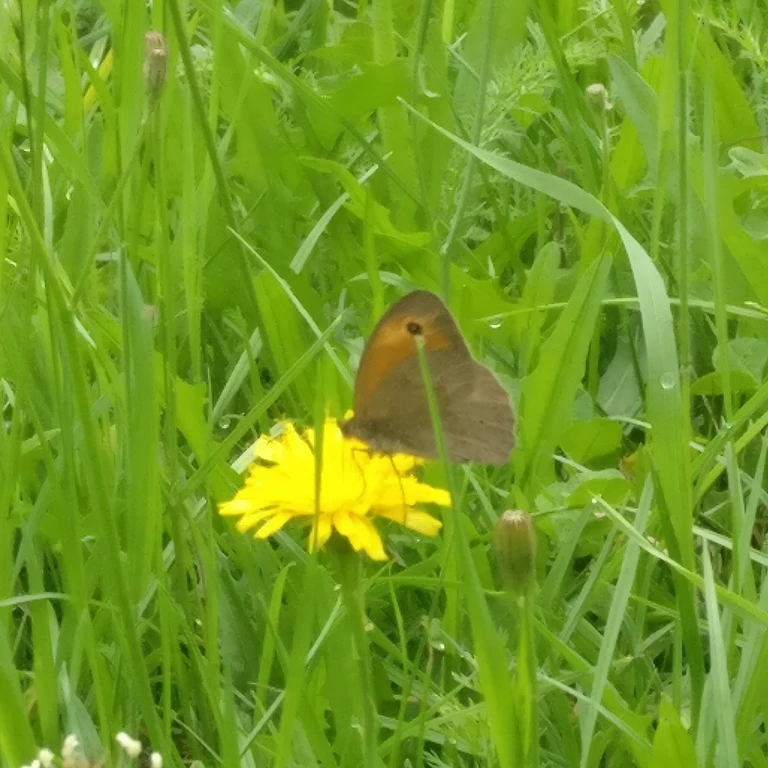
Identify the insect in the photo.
Maniola jurtina
